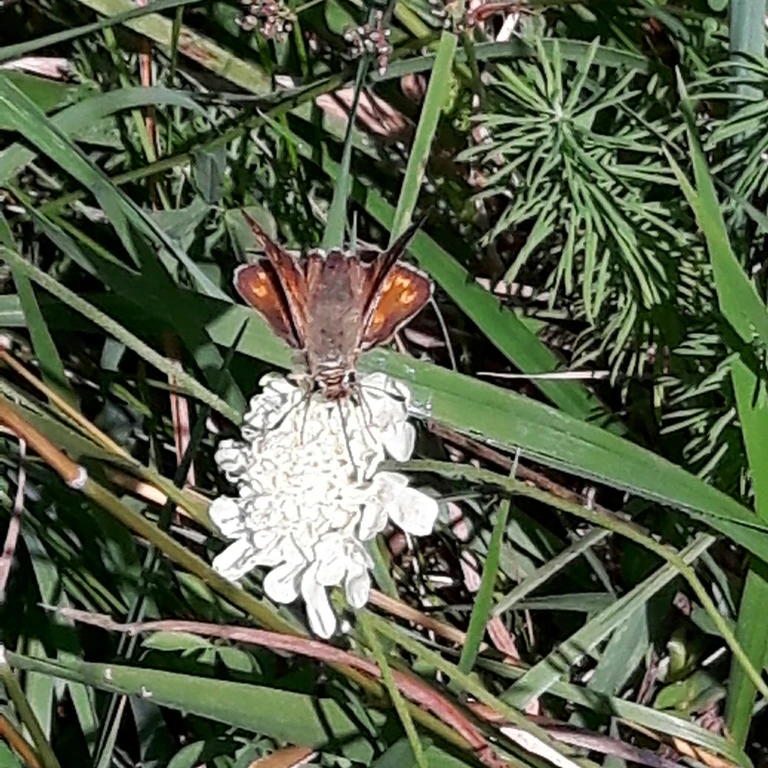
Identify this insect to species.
Hesperia comma
